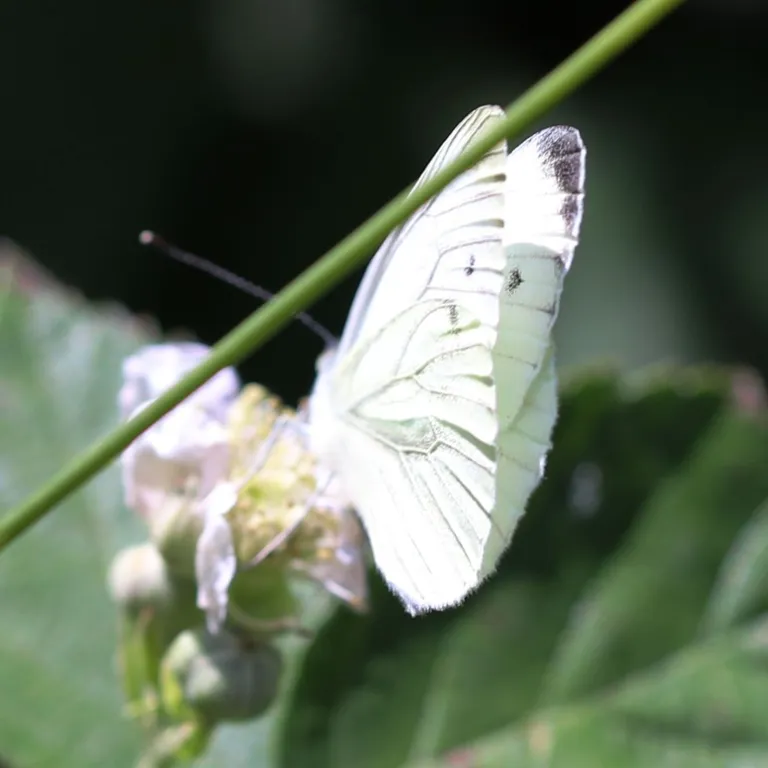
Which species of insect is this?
Pieris napi
